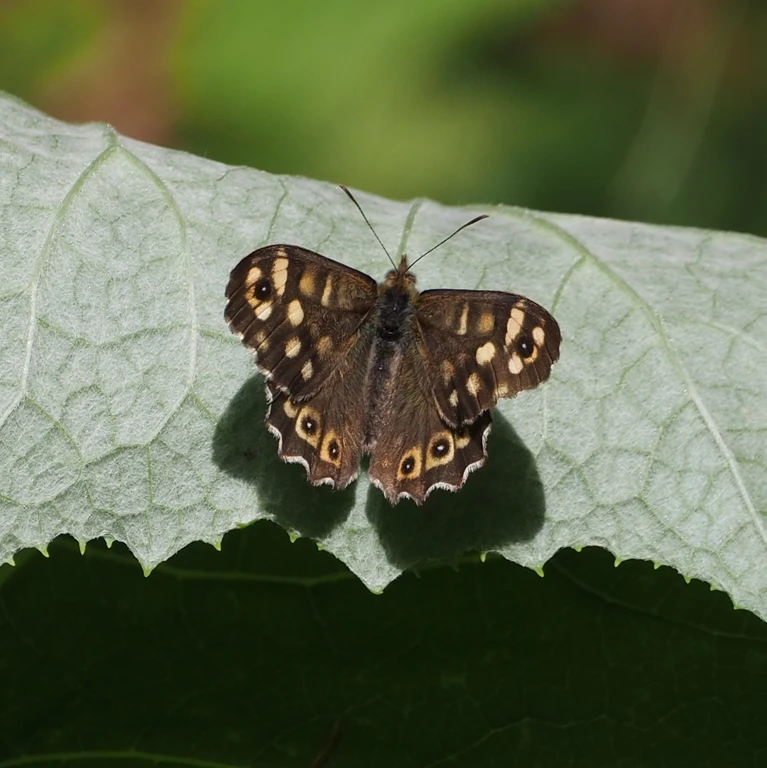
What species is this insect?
Pararge aegeria
